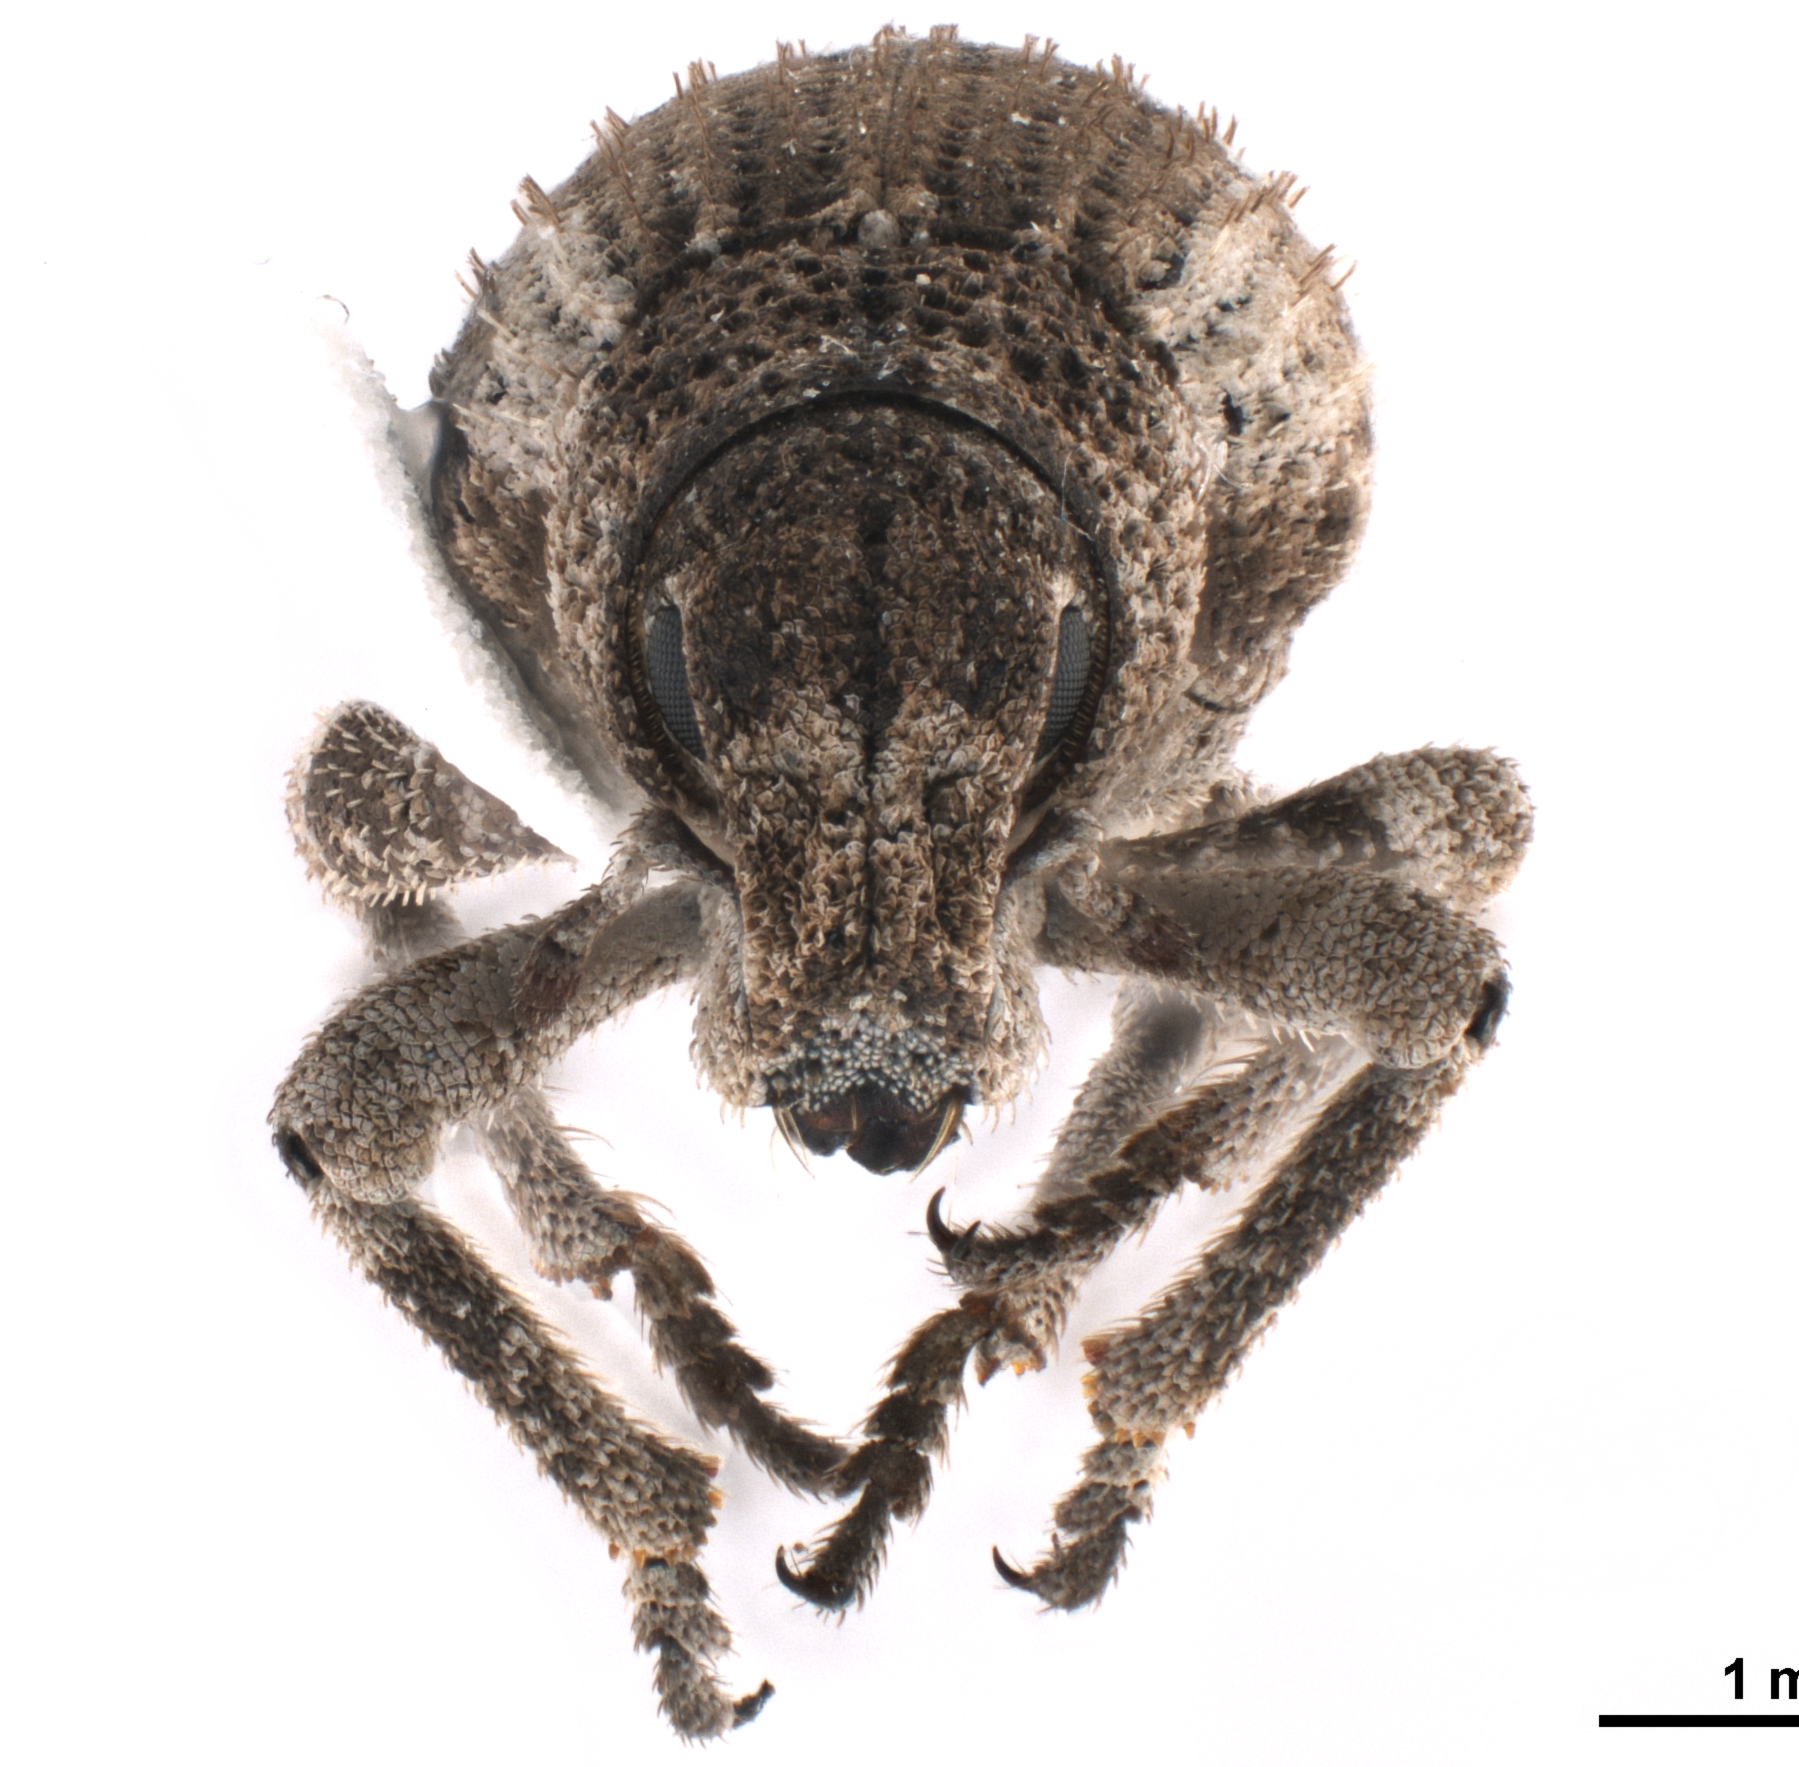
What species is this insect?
Sapotes setosus
